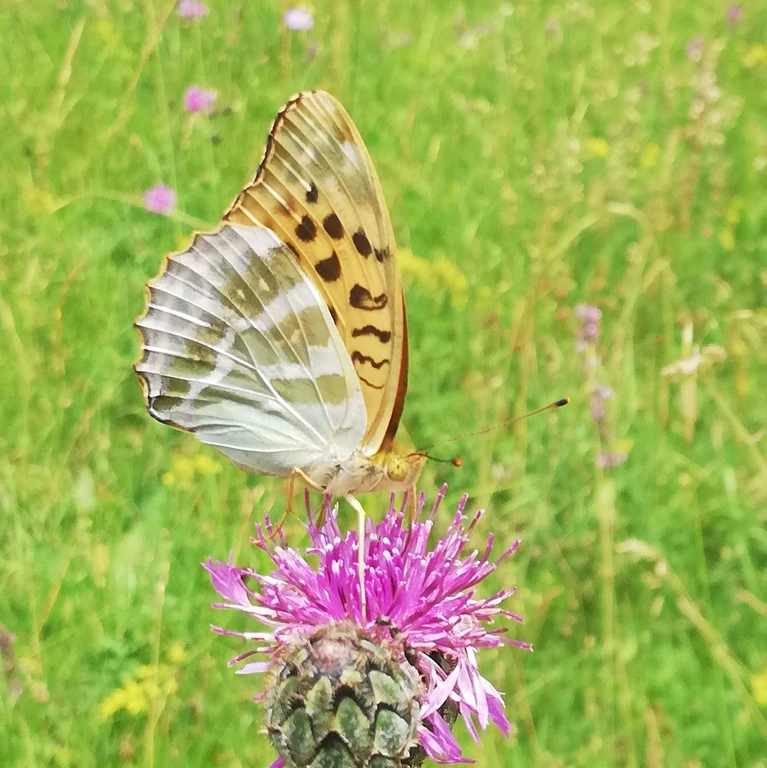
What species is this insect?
Argynnis paphia
